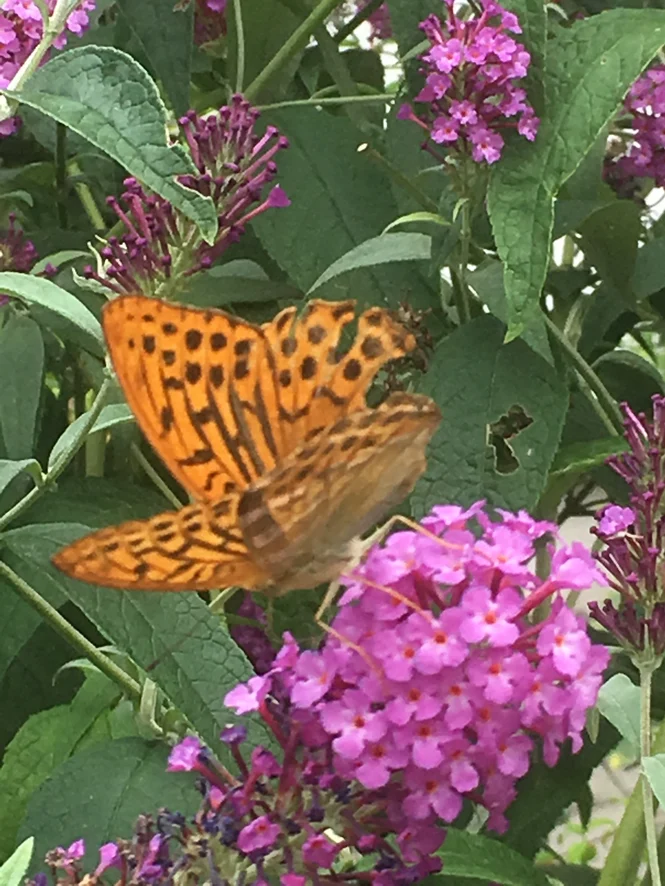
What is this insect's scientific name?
Argynnis paphia
